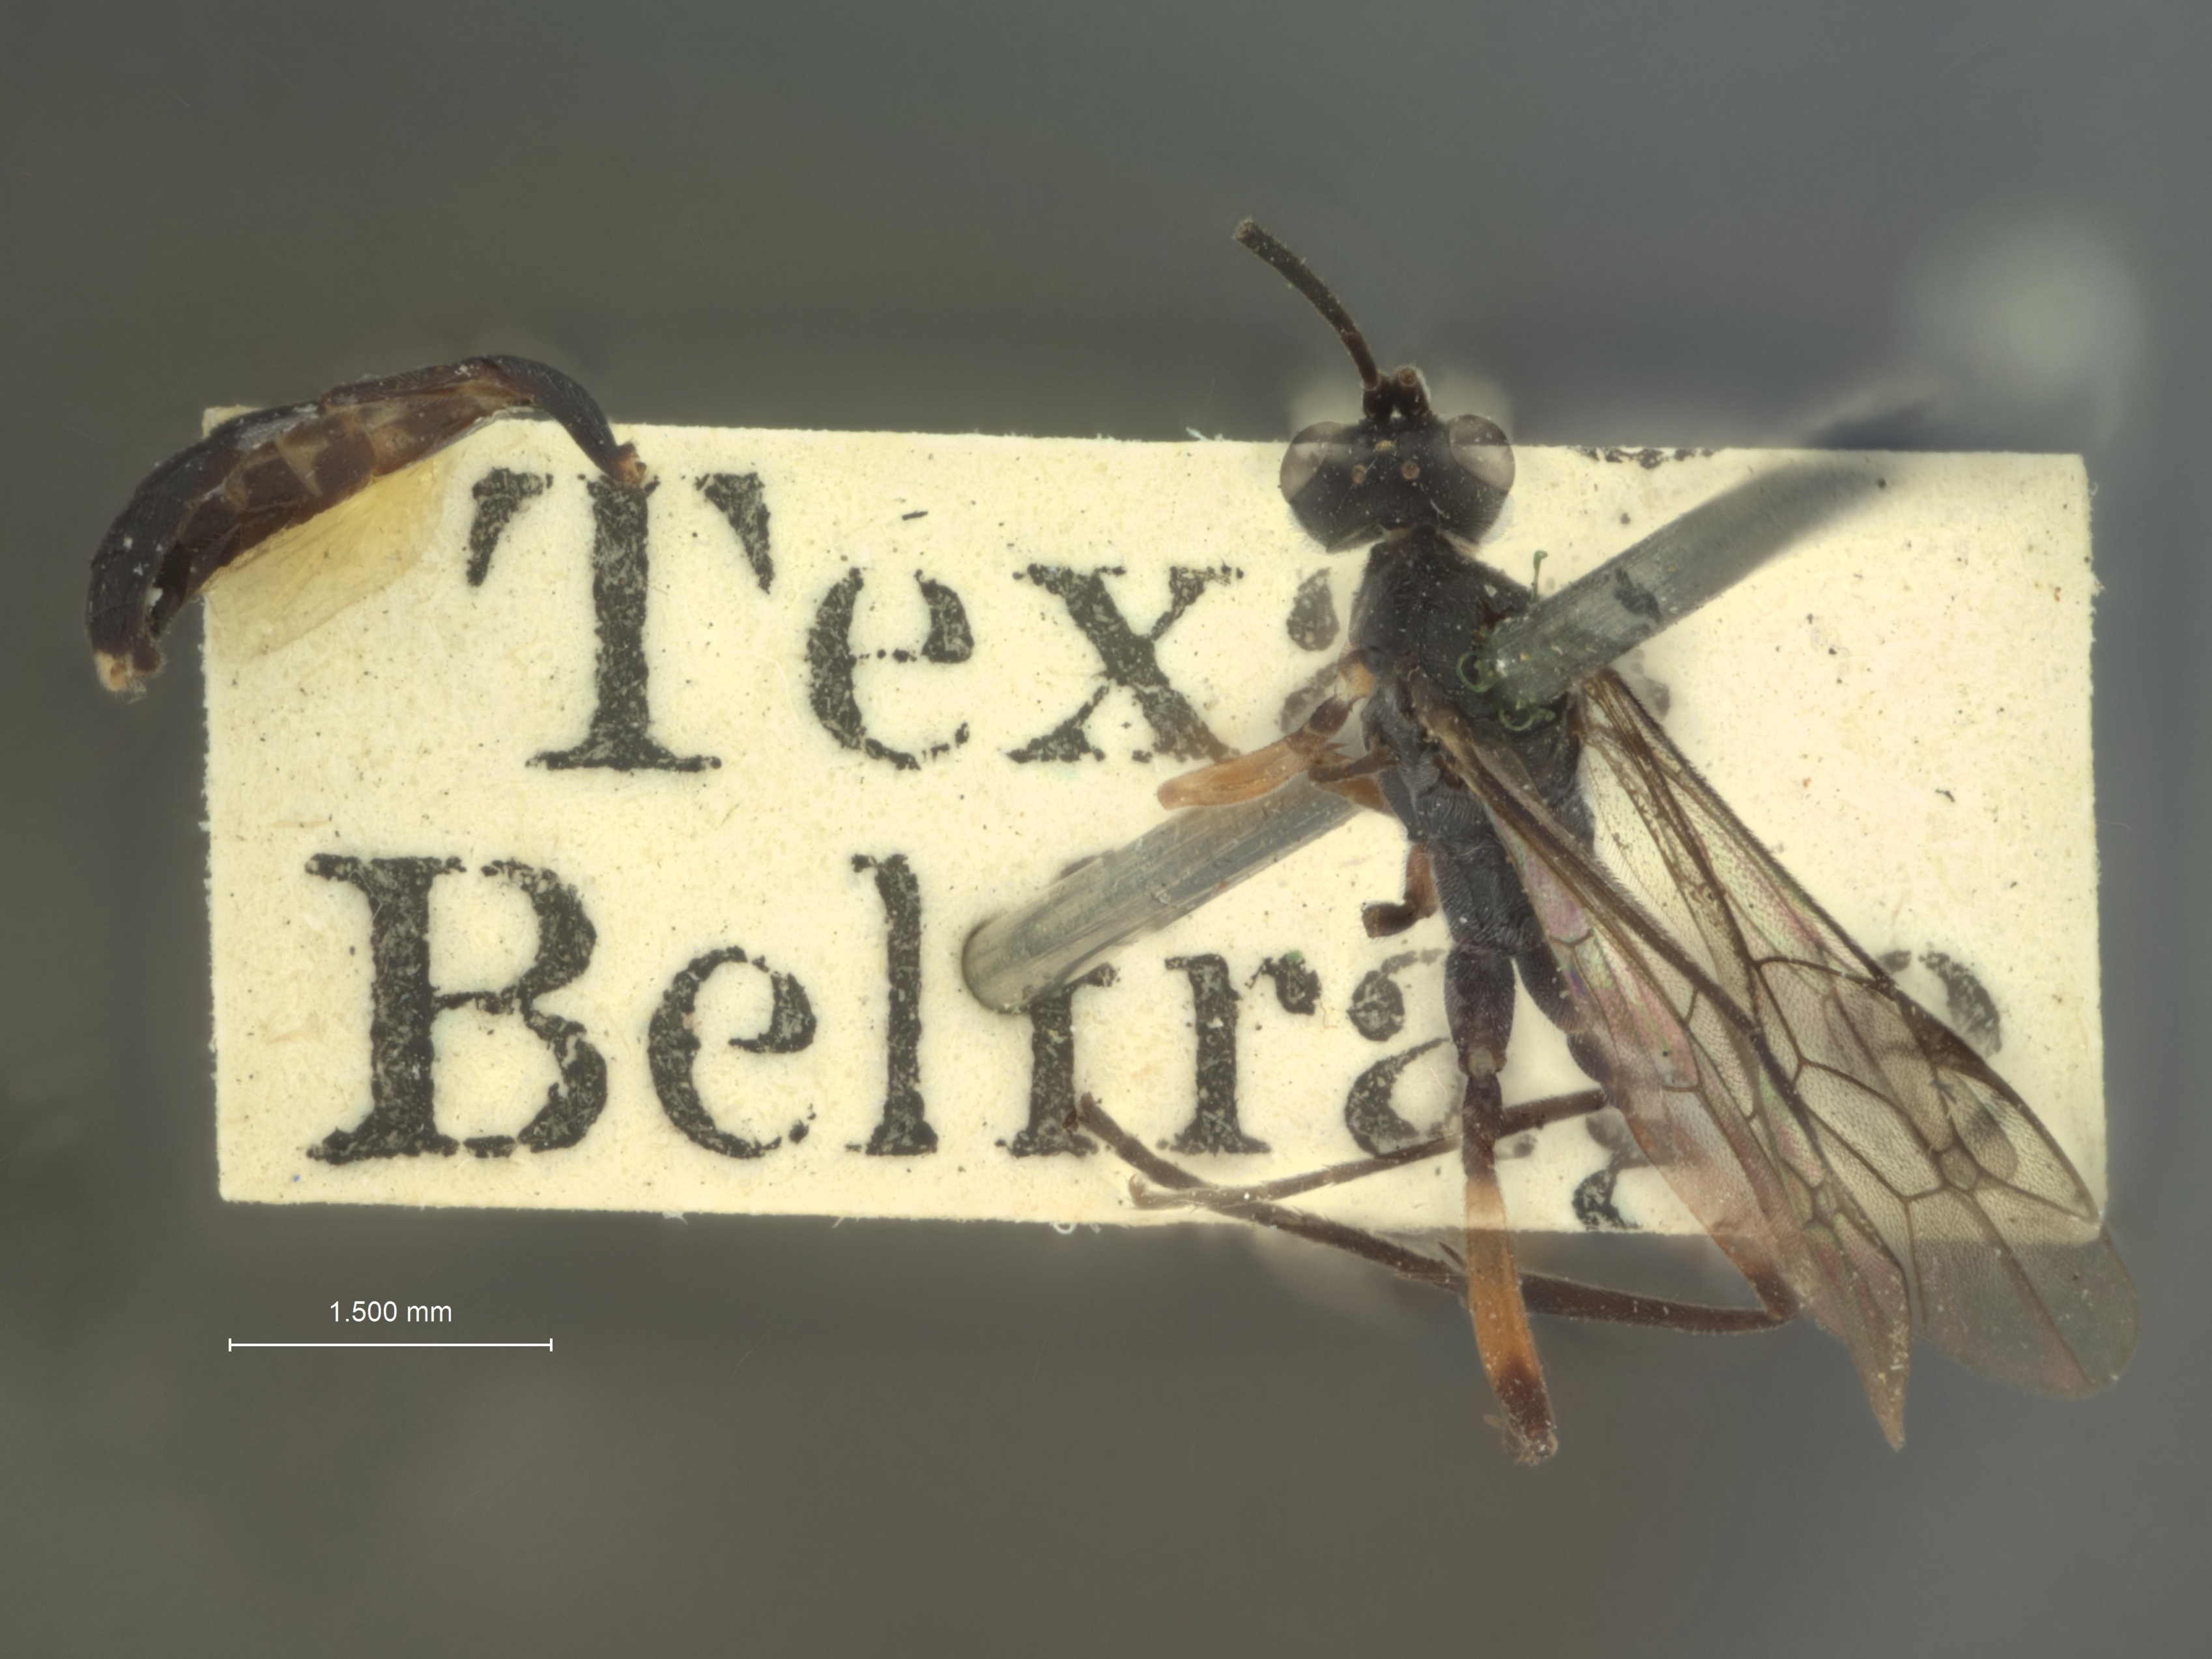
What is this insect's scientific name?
Cryptus hirtifrons
